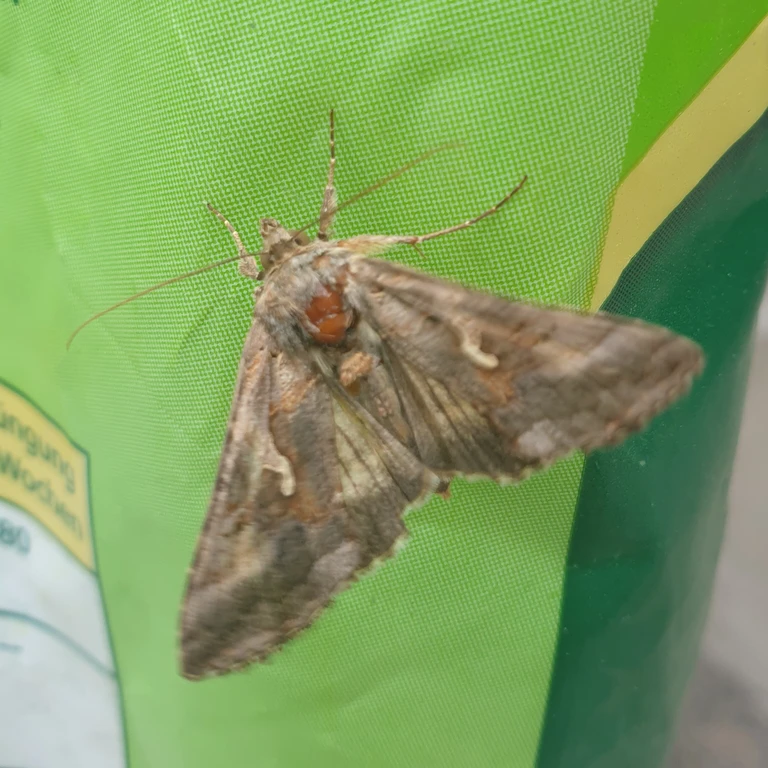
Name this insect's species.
Autographa gamma
